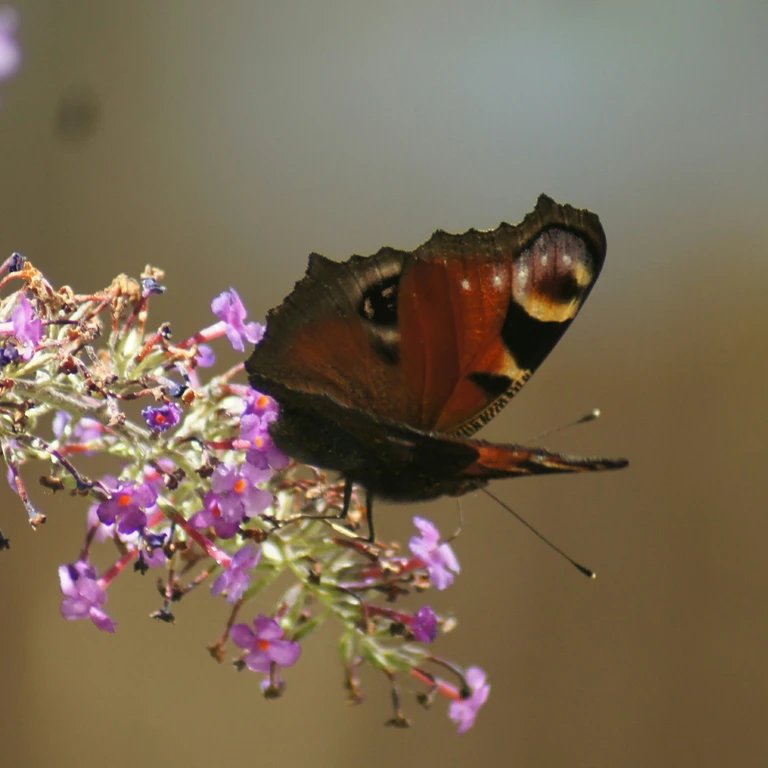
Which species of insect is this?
Aglais io
